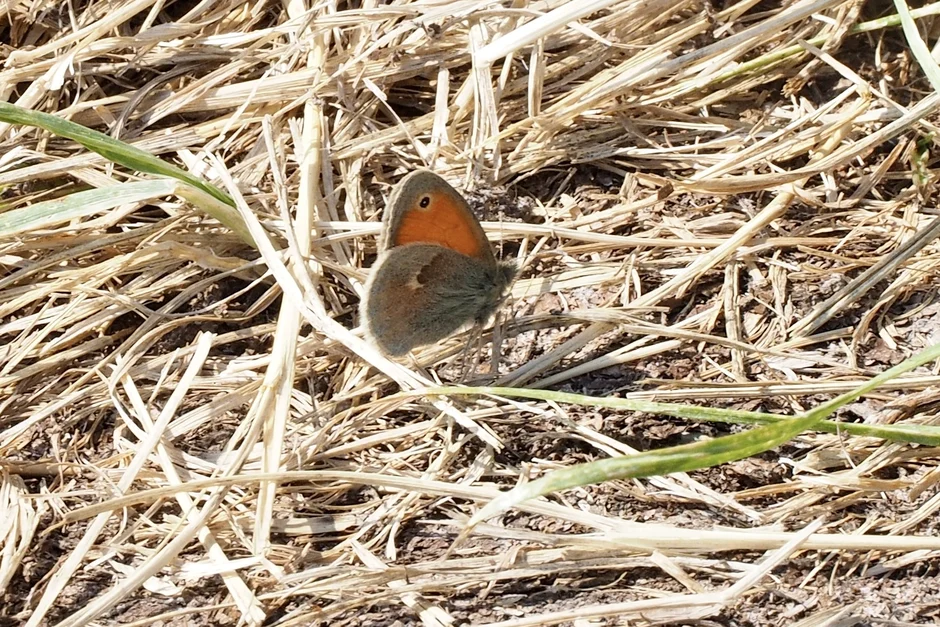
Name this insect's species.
Coenonympha pamphilus
